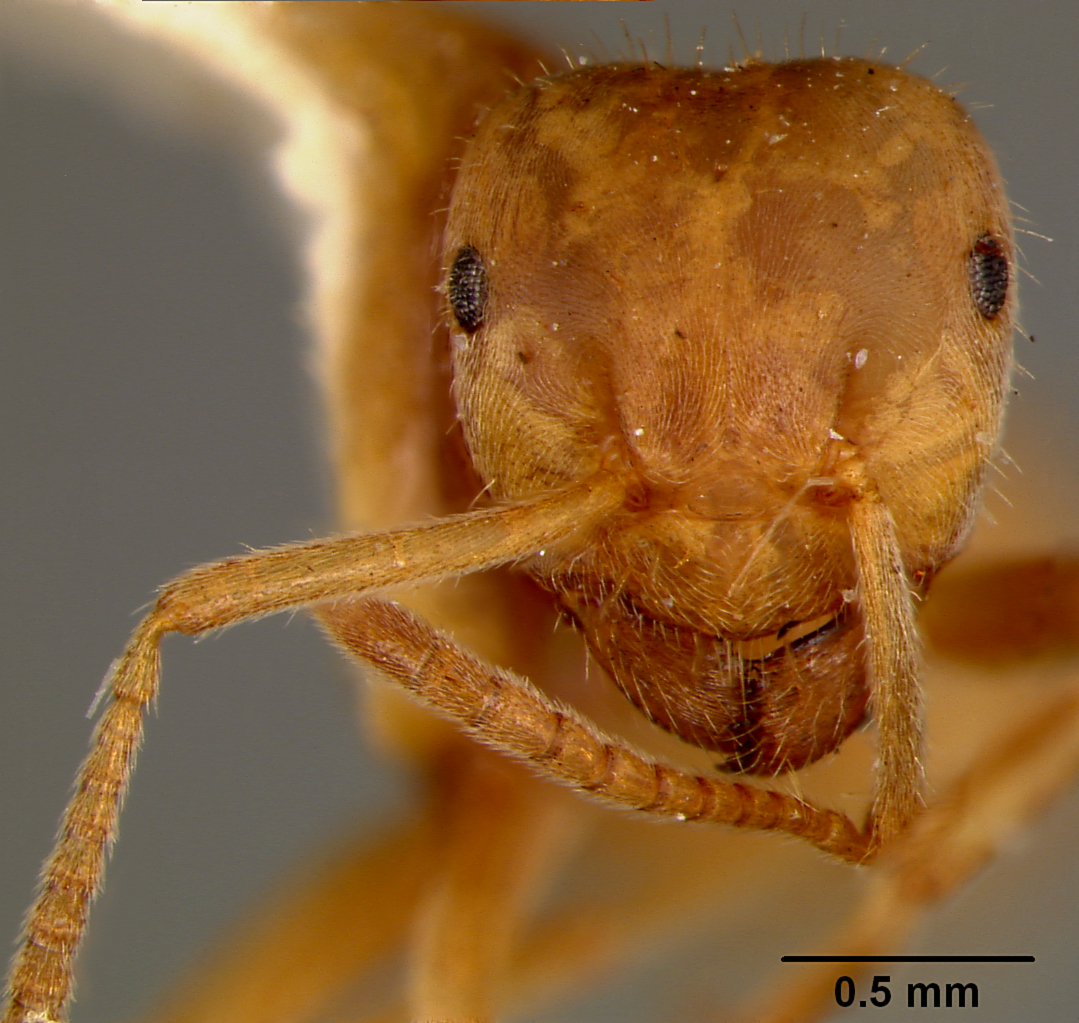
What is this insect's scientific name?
Lasius pilosus
